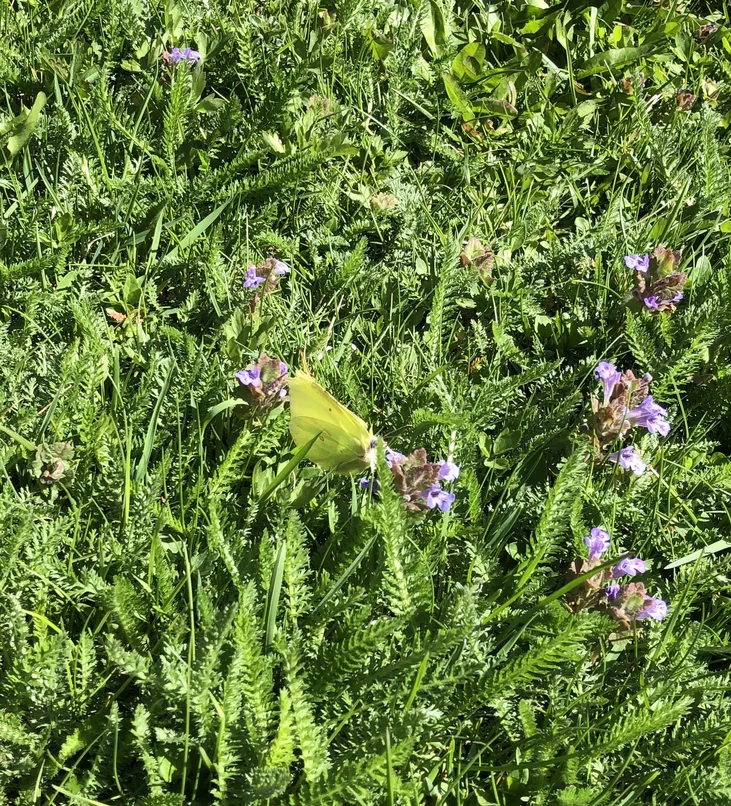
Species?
Gonepteryx rhamni
